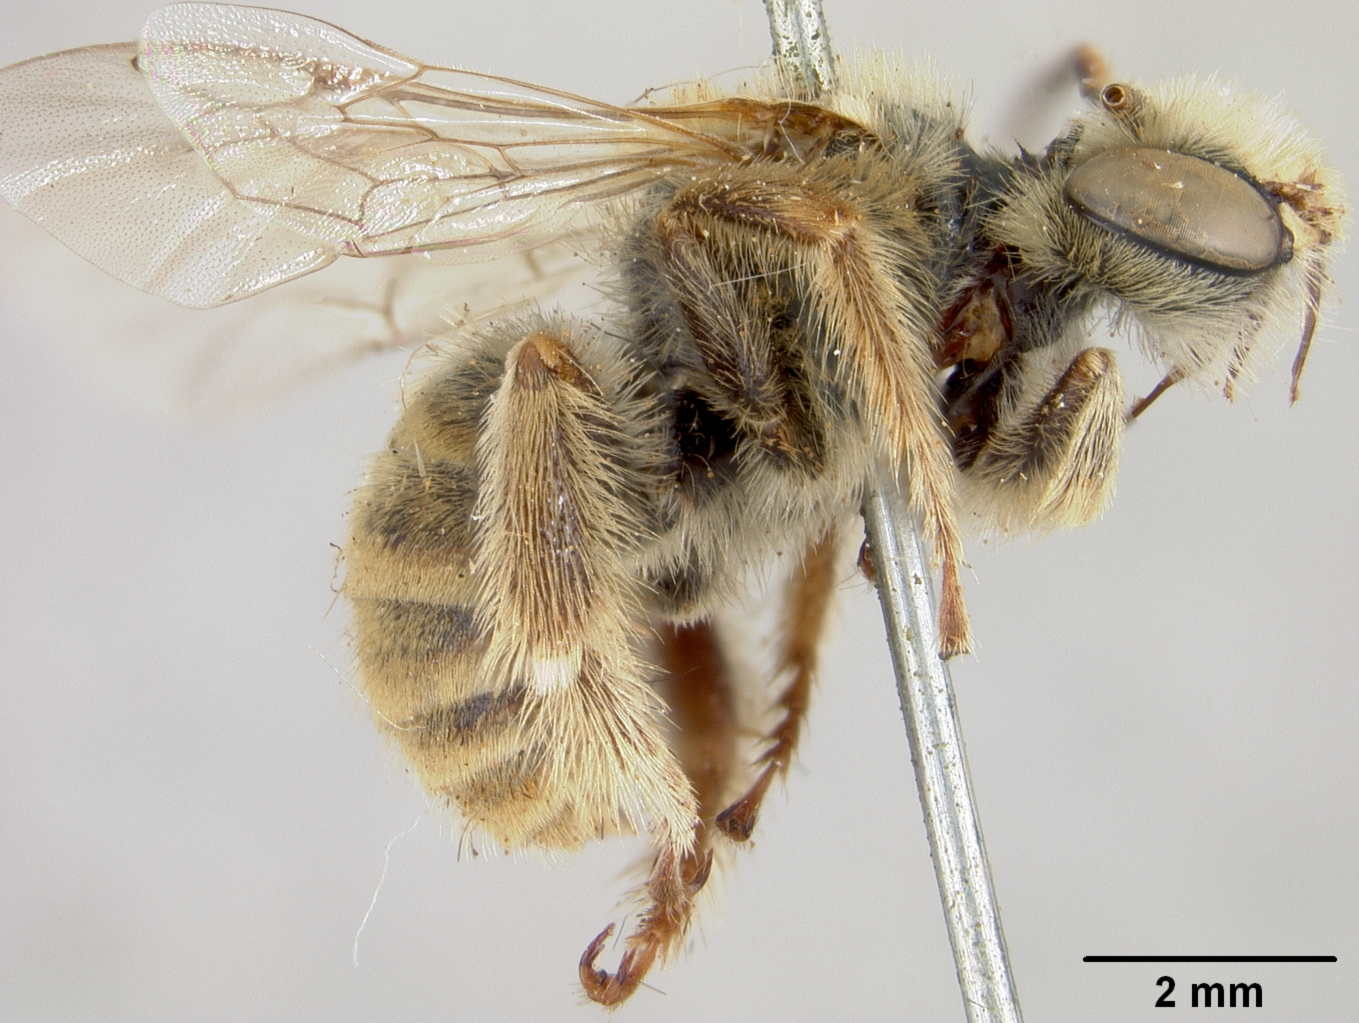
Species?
Xenoglossodes manca
